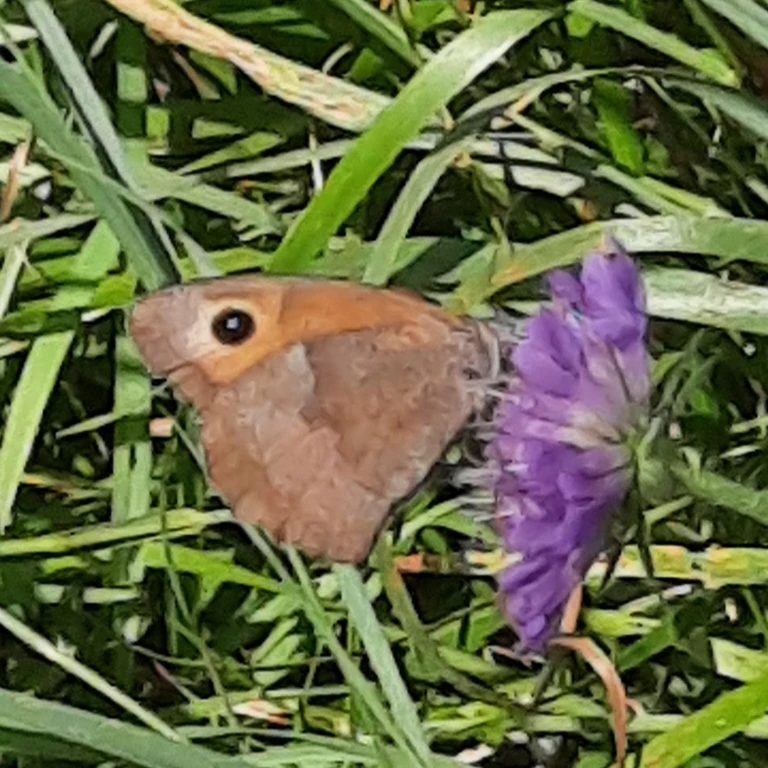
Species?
Maniola jurtina
